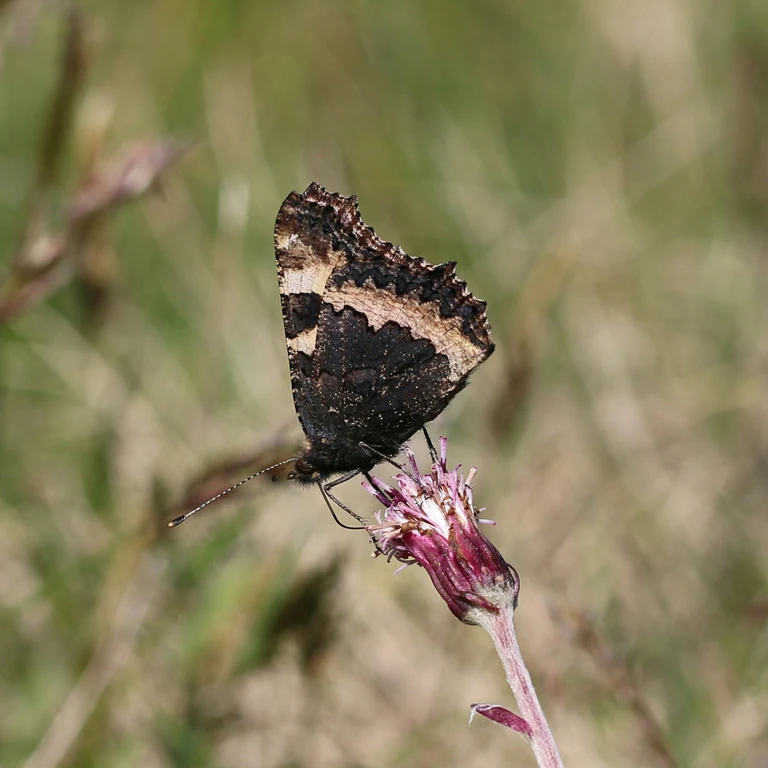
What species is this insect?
Aglais urticae
